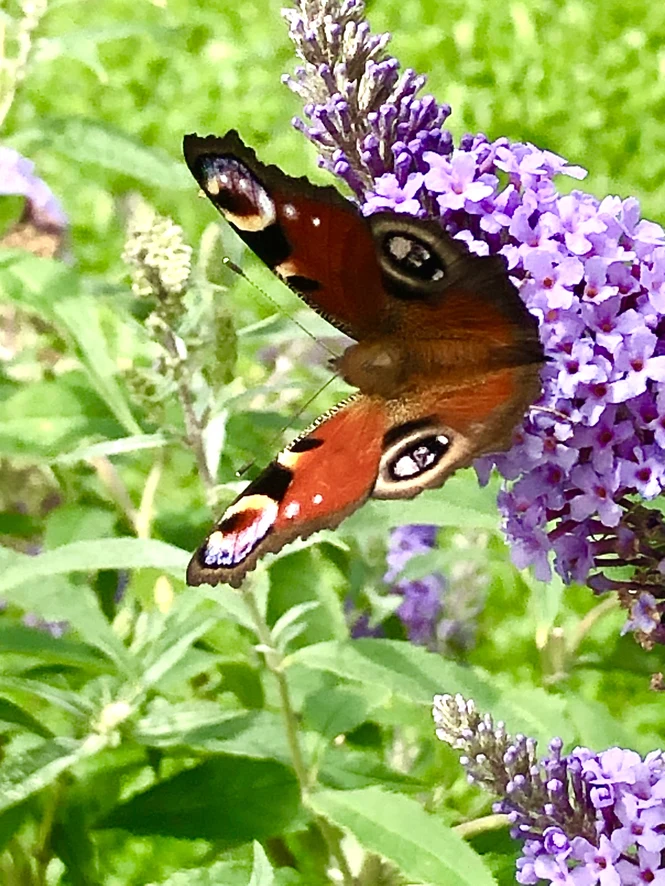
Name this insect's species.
Aglais io
